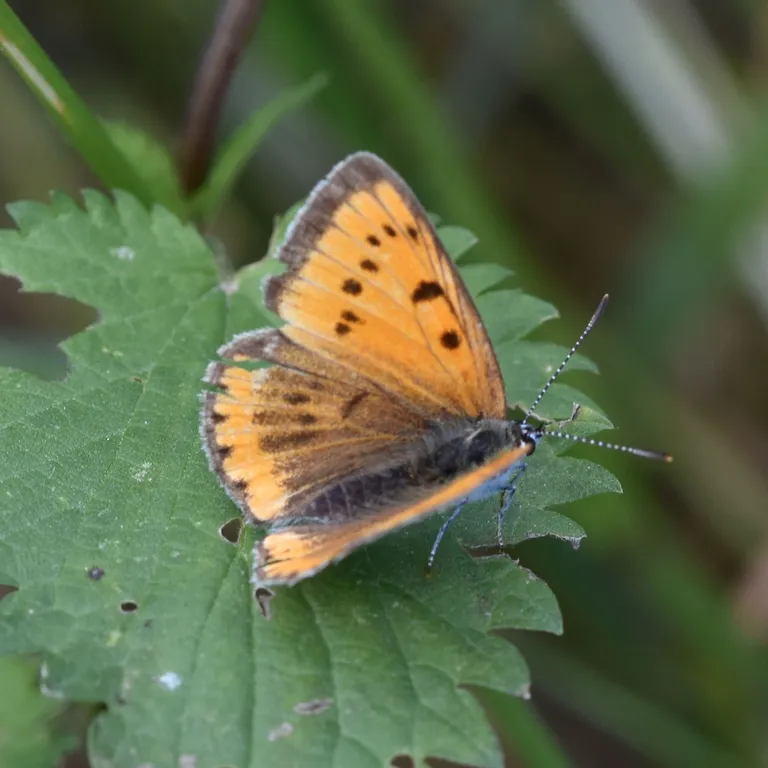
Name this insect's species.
Lycaena dispar
